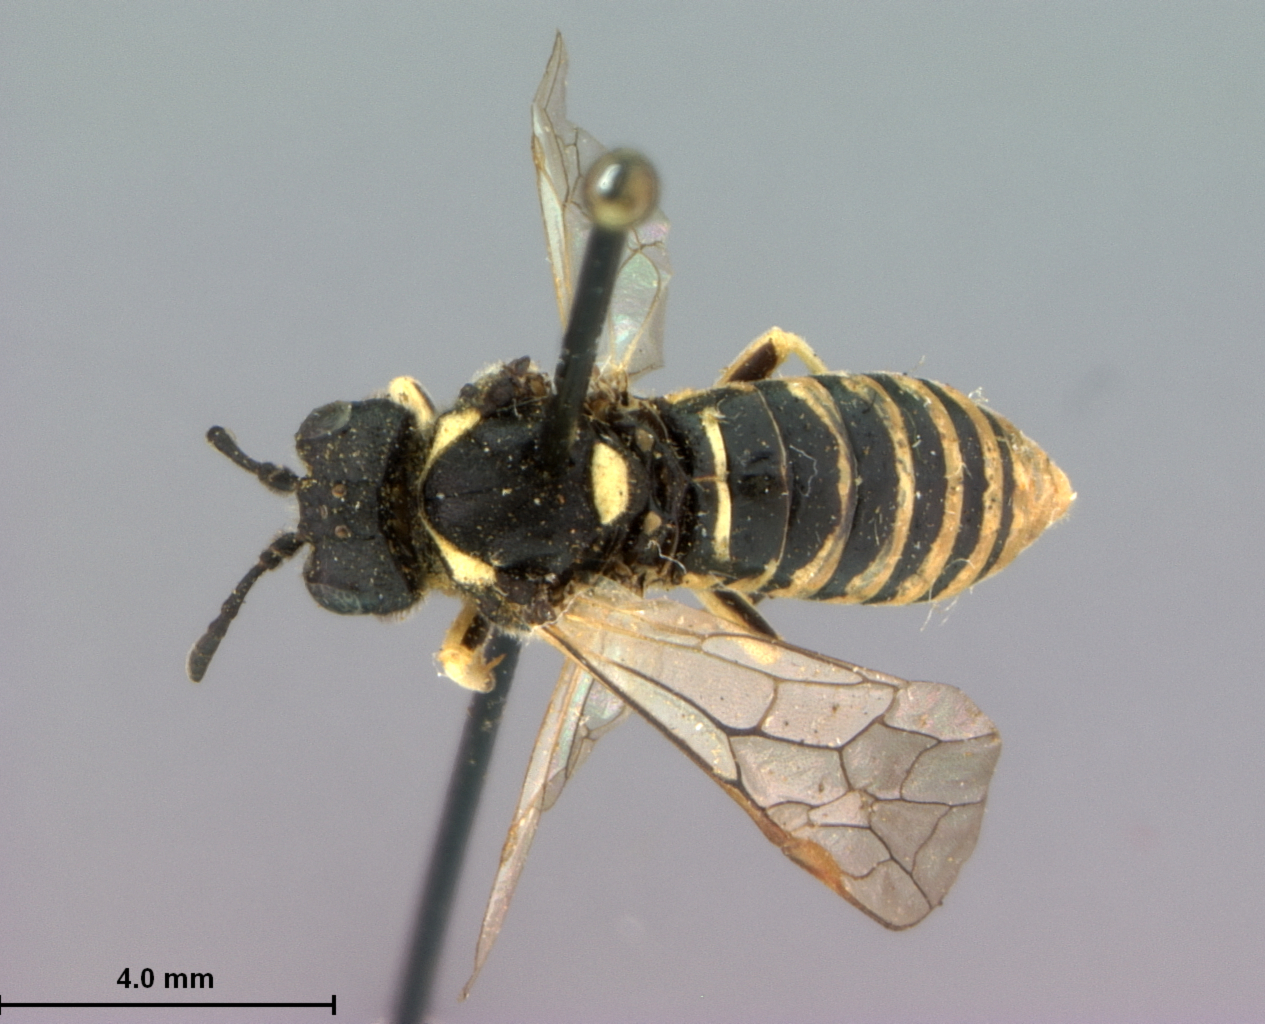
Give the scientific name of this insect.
Tenthredo alienatus
